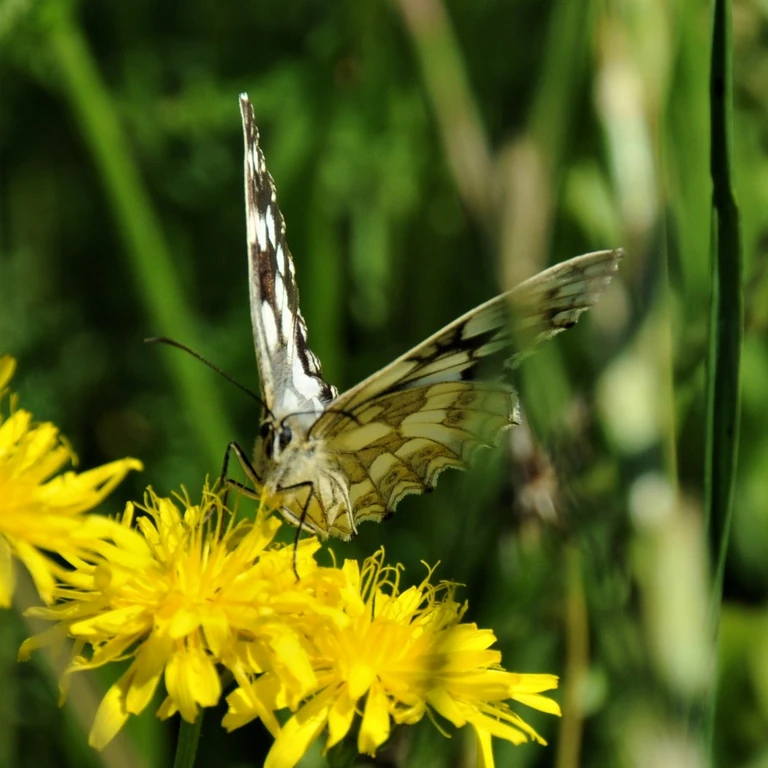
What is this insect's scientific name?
Melanargia galathea
